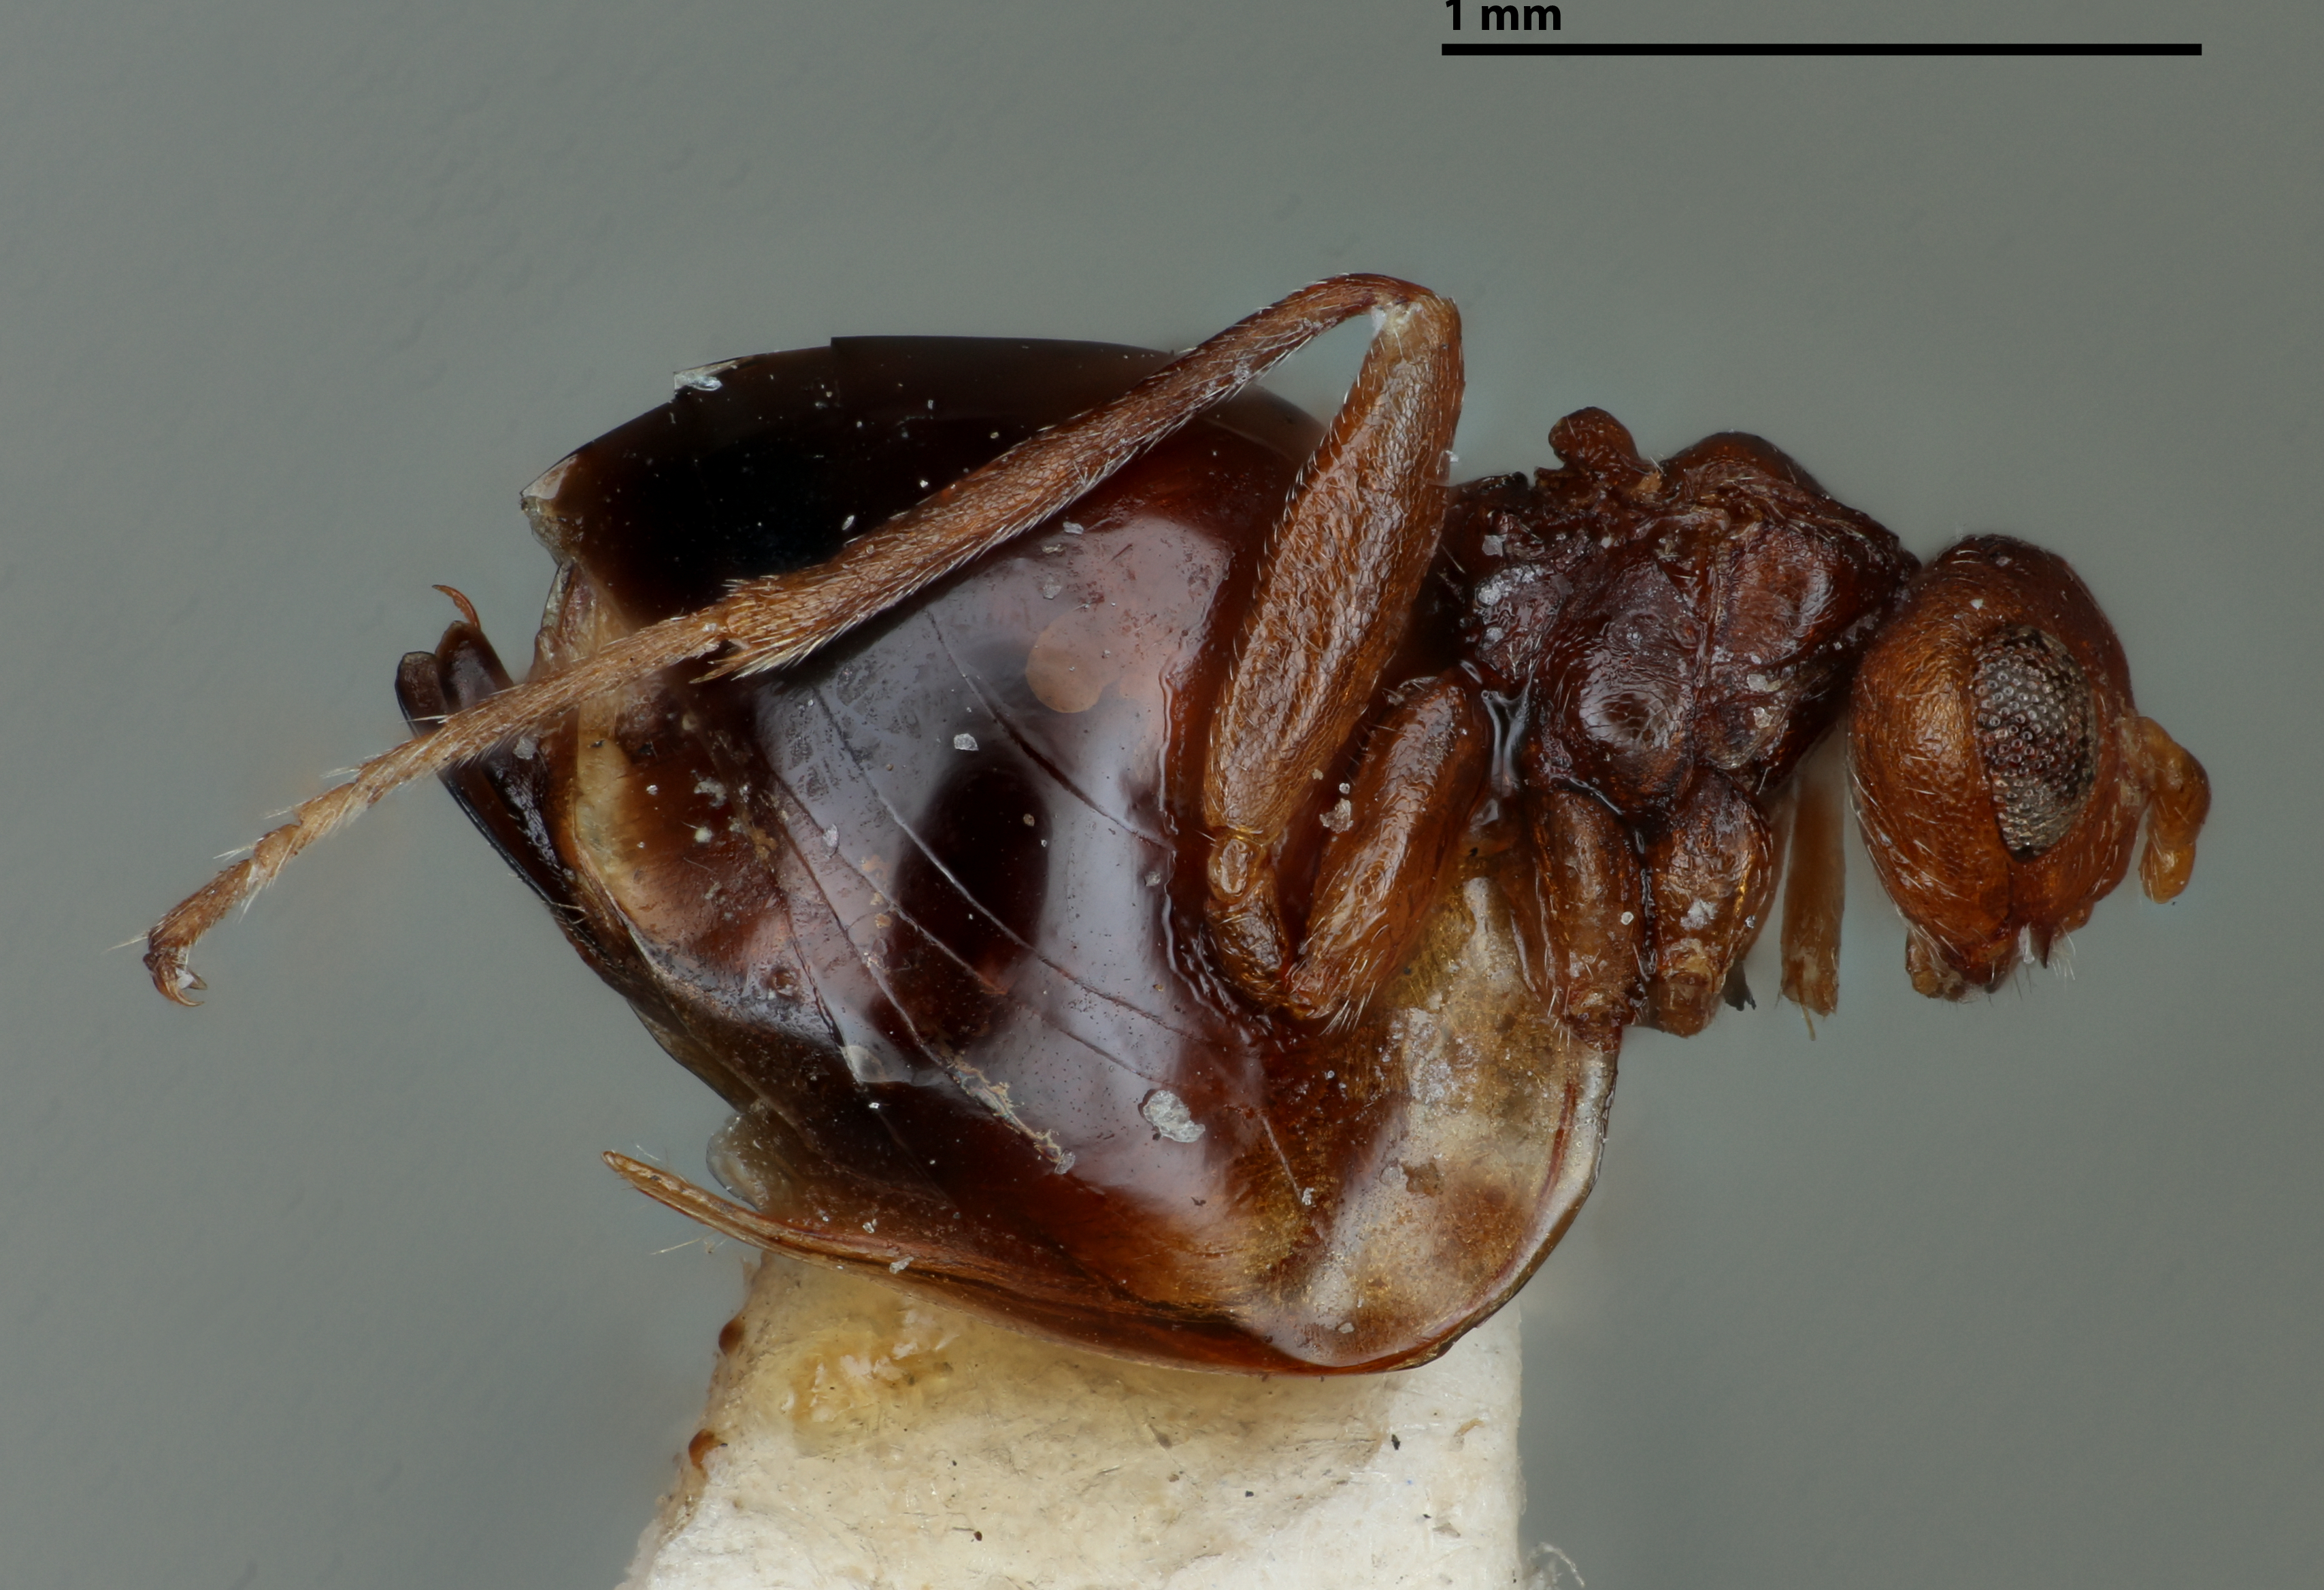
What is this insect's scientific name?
Acraspis compressus
